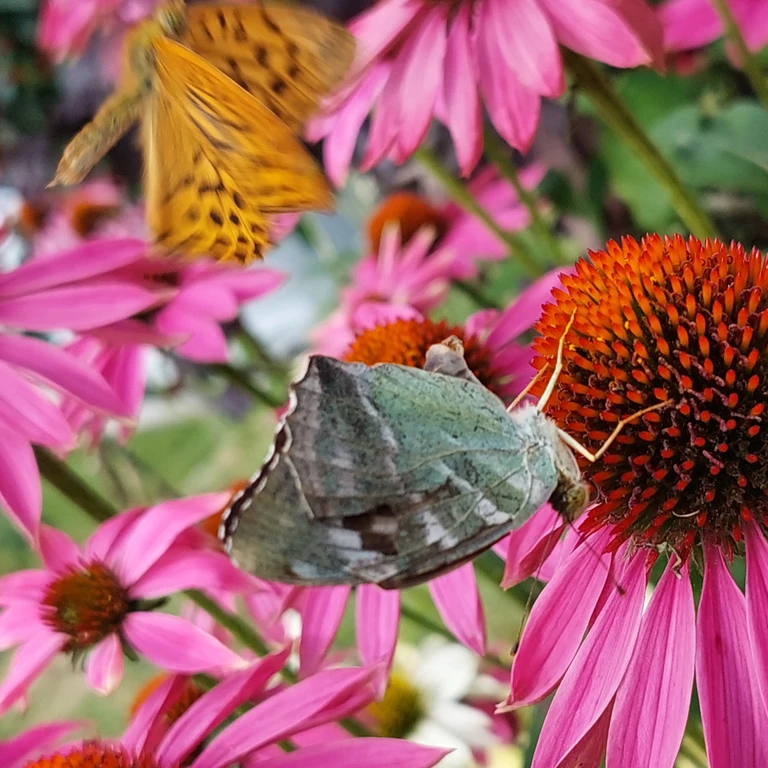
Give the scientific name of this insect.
Argynnis paphia
